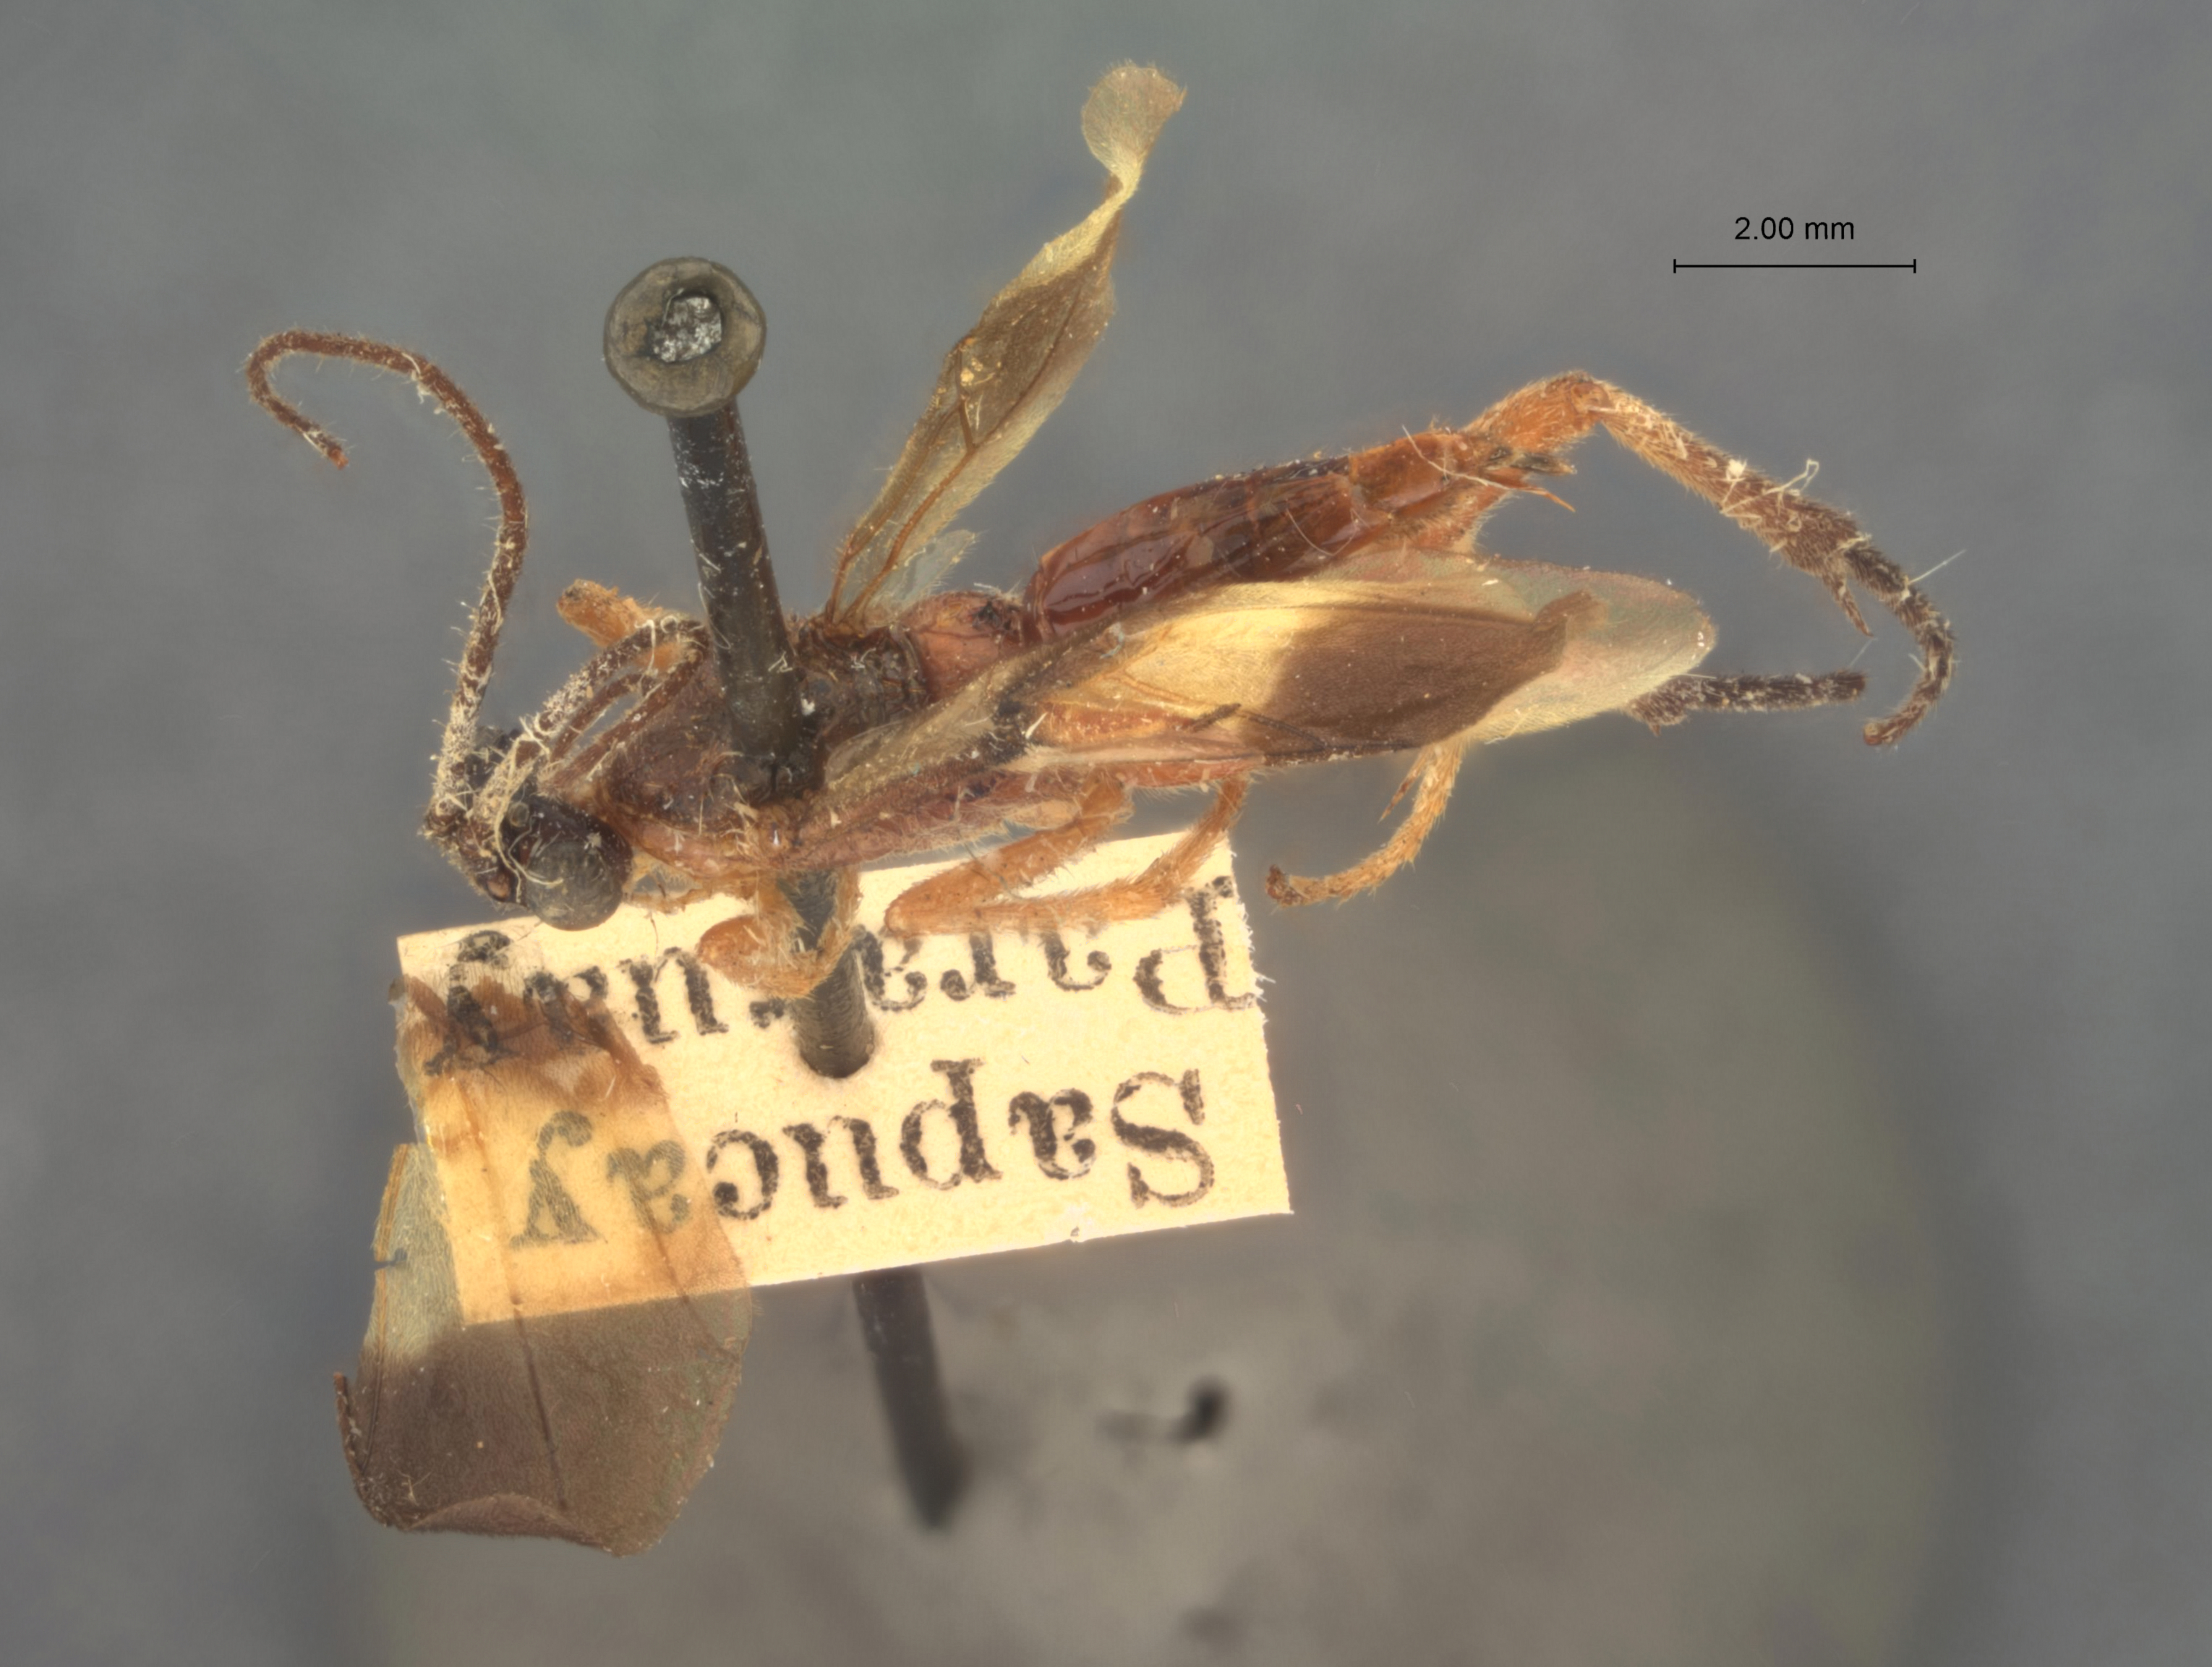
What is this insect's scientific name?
Zelomorpha melanota
